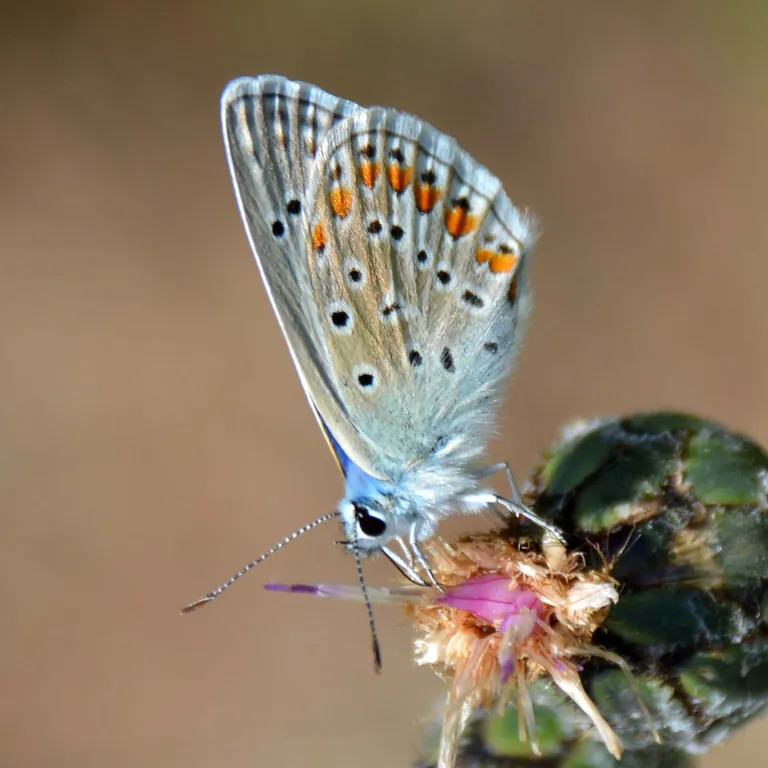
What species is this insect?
Polyommatus icarus
